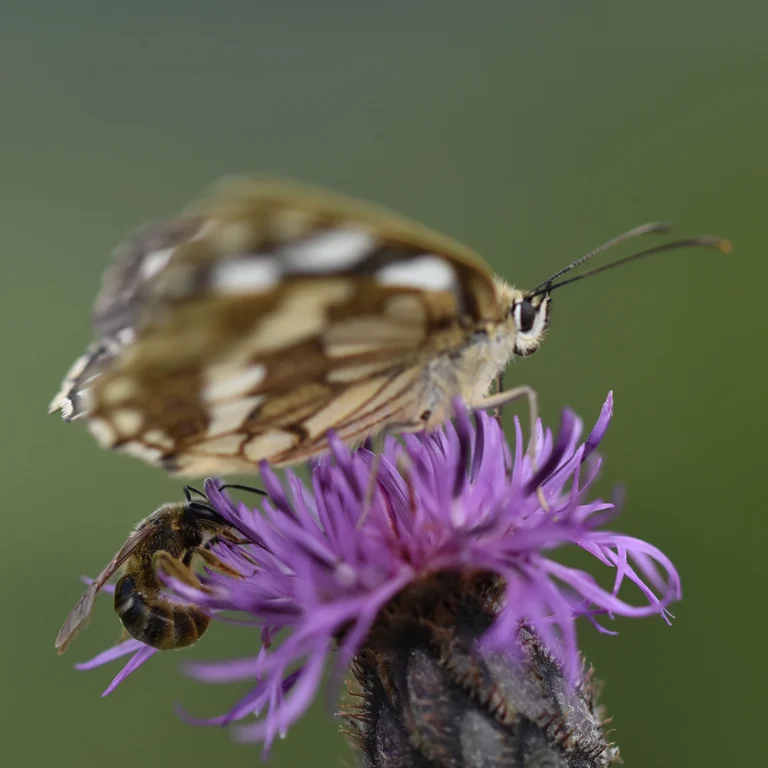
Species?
Melanargia galathea
